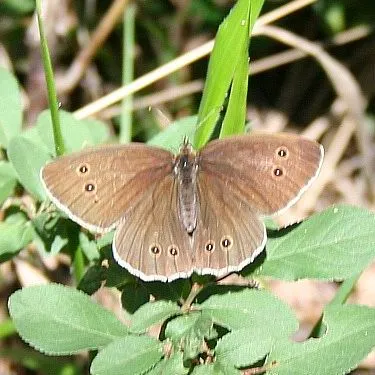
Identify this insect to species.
Aphantopus hyperantus
